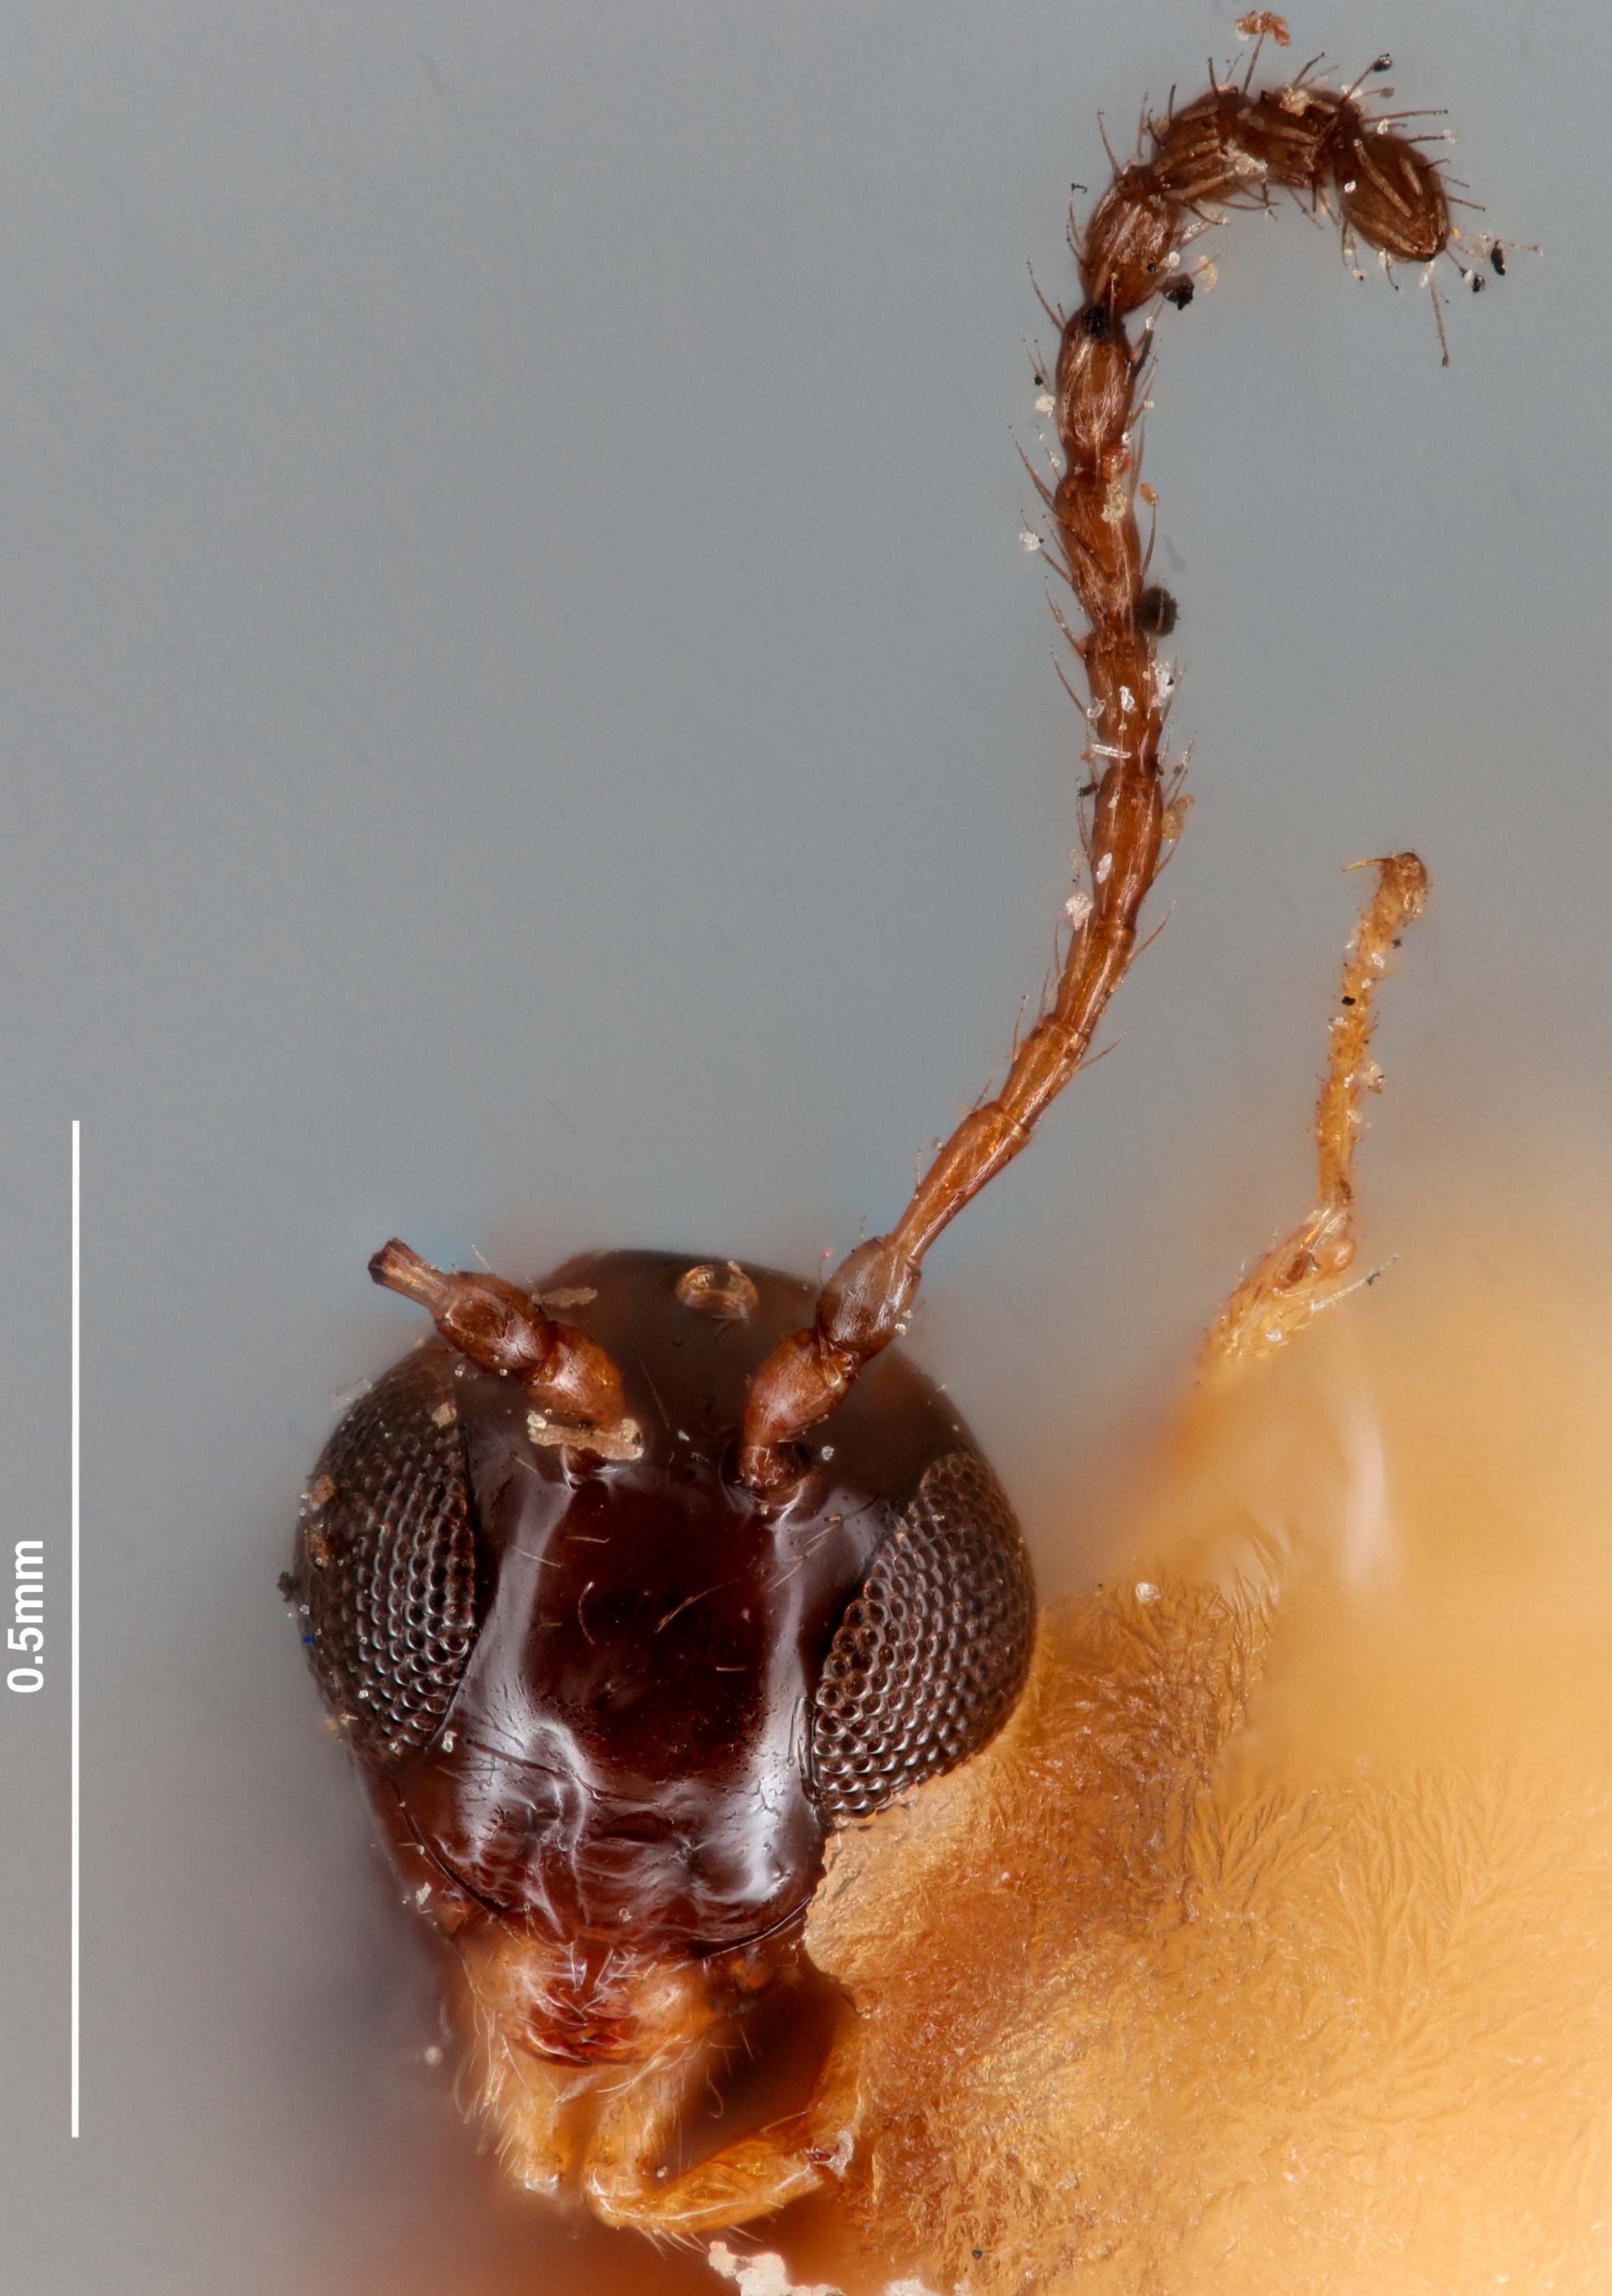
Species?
Trybliographa xanthopoda
